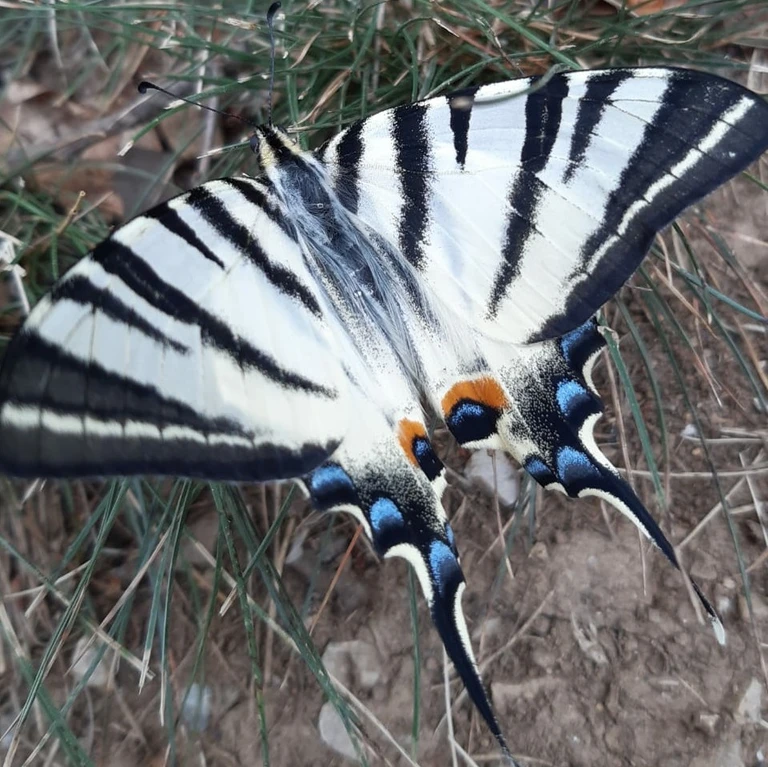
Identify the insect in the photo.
Iphiclides podalirius
